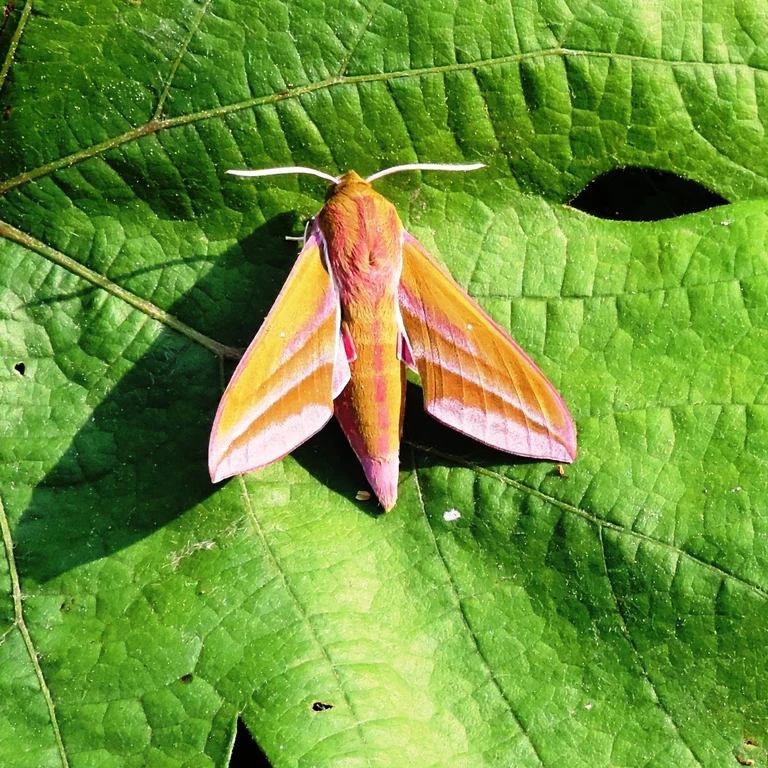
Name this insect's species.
Deilephila elpenor
